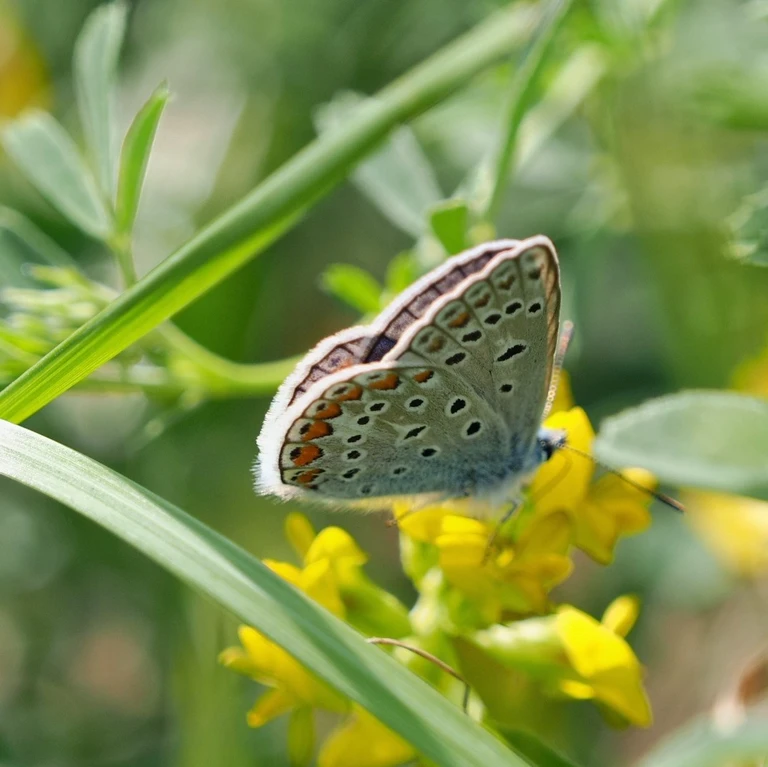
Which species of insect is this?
Polyommatus icarus
